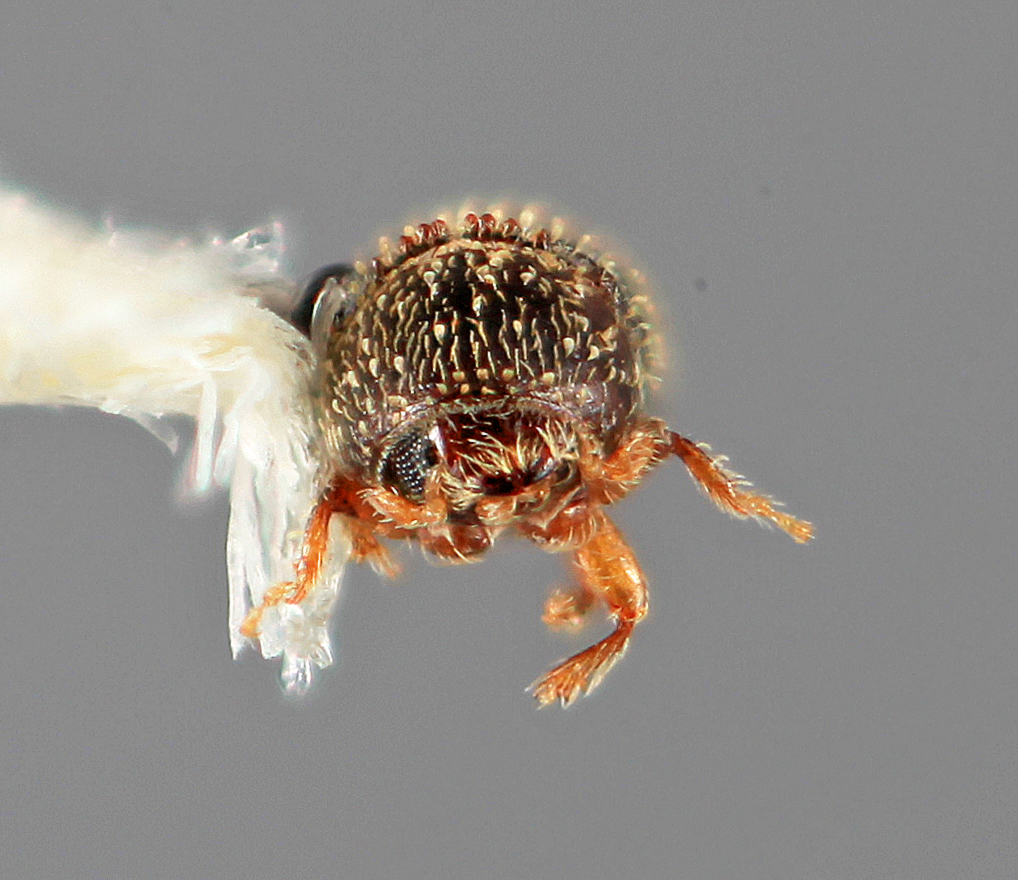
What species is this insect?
Liparthrum thevetiae
